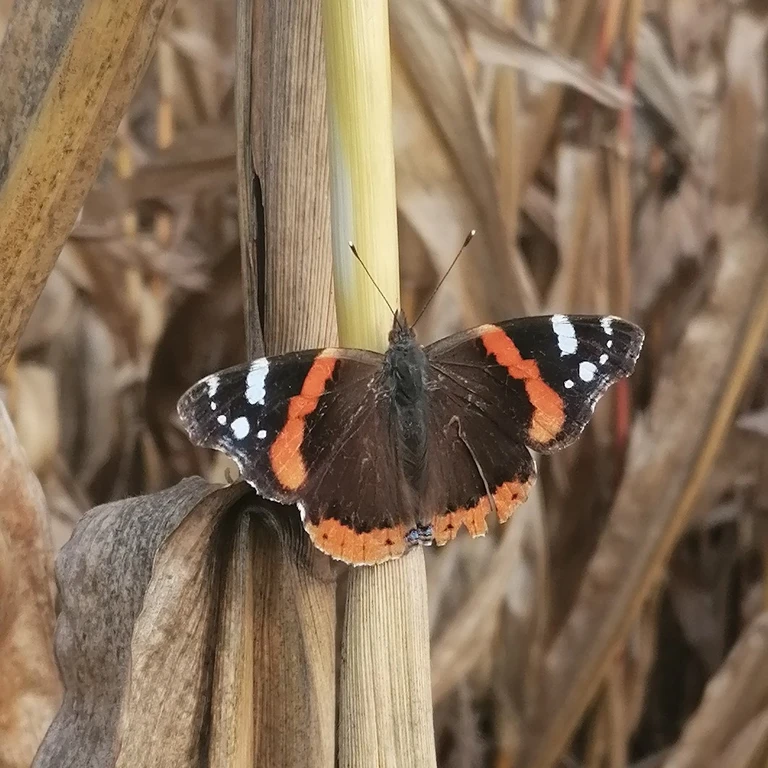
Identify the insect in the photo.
Vanessa atalanta
